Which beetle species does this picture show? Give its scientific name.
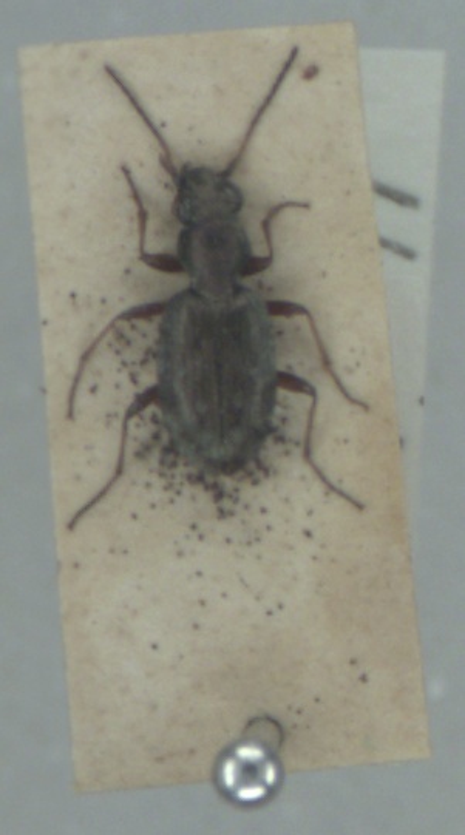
Asaphidion pallipes
